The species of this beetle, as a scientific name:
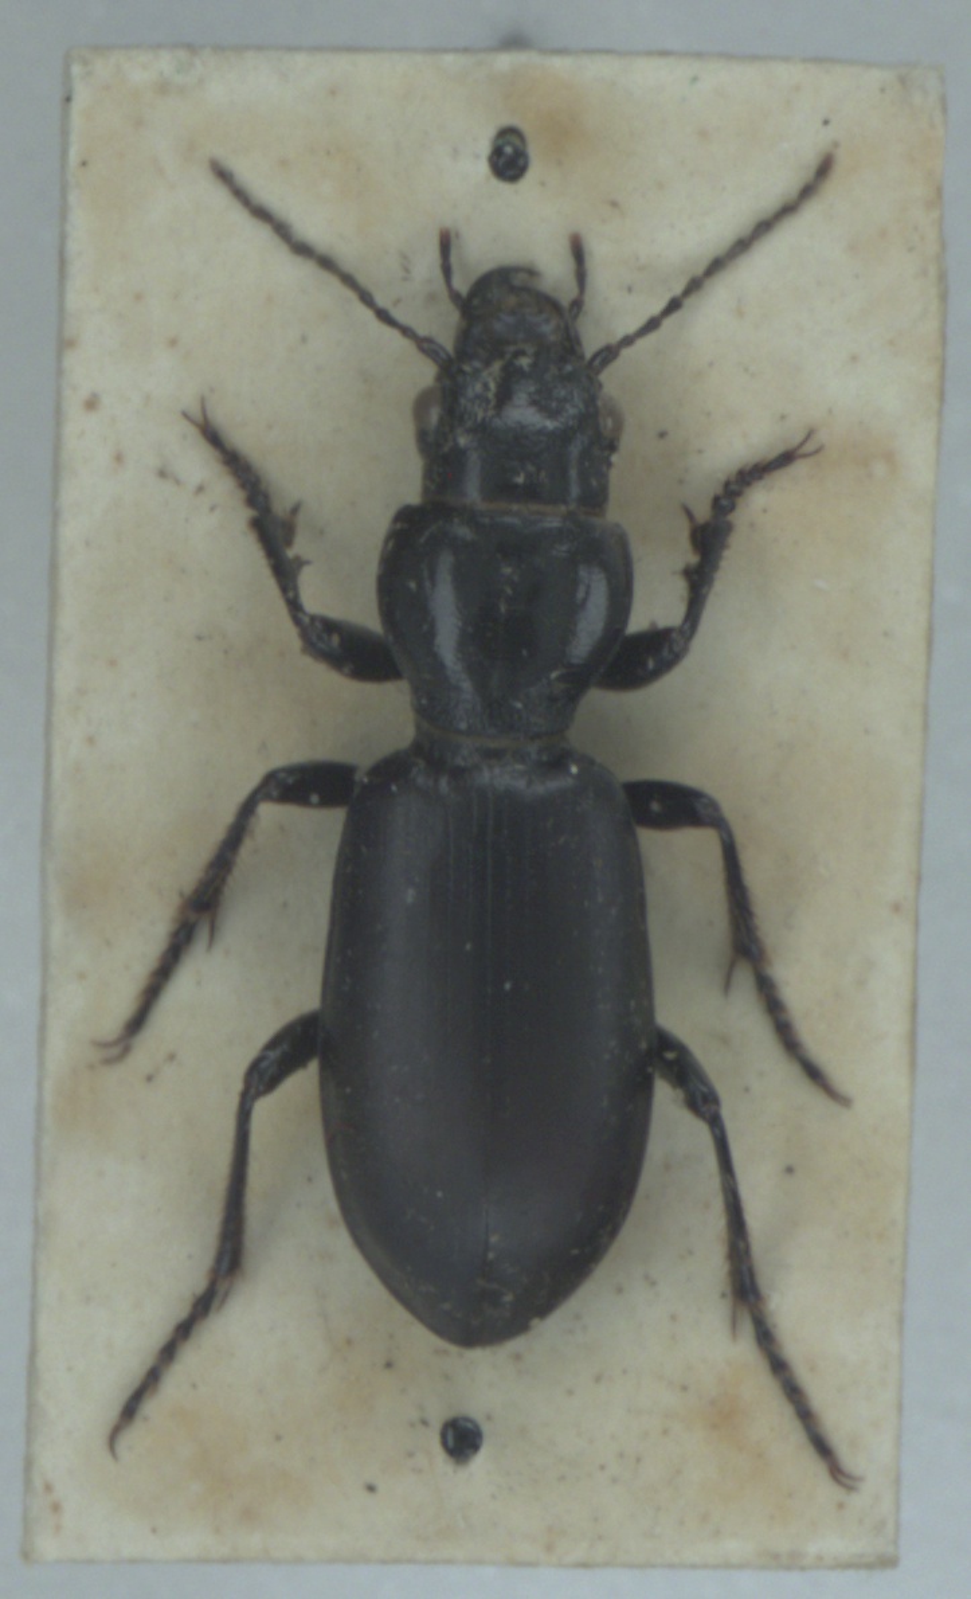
Broscus cephalotes
